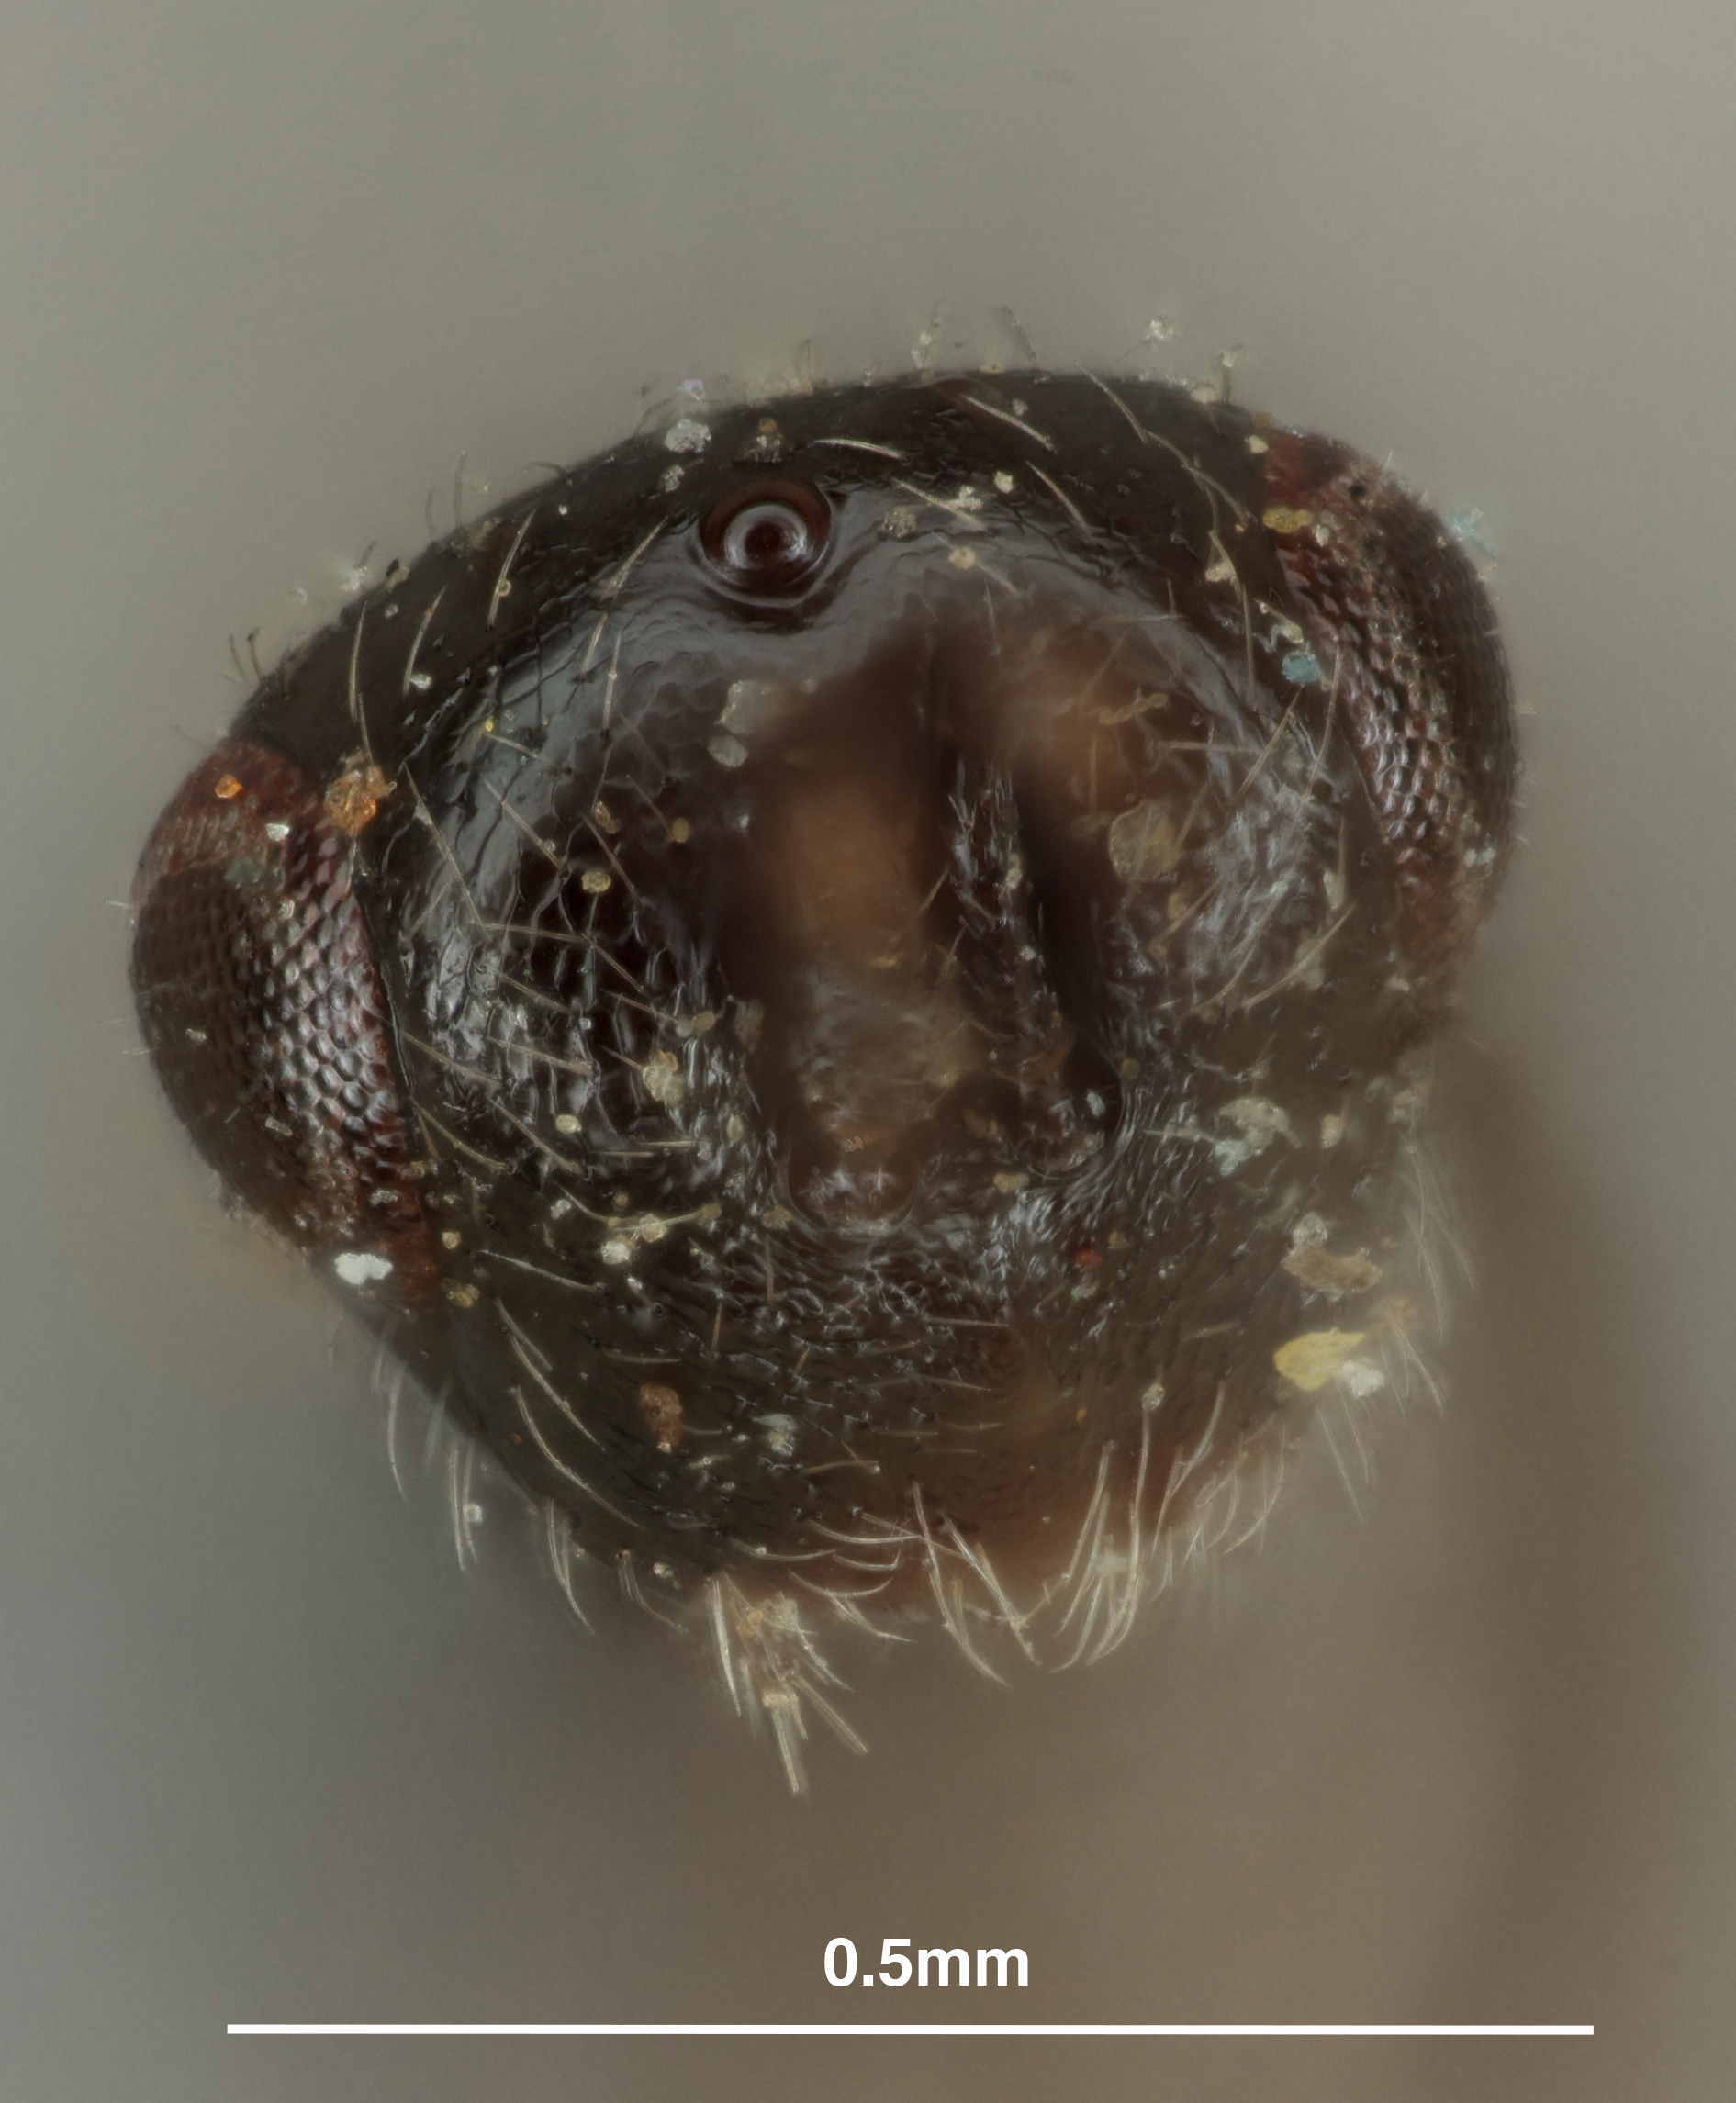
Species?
Isosoma bromicola
